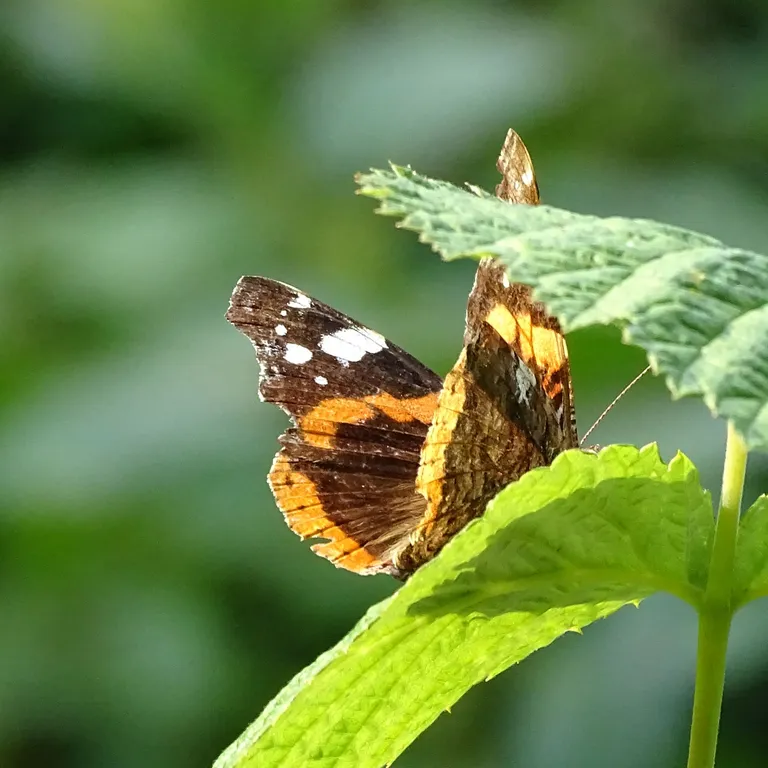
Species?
Vanessa atalanta
